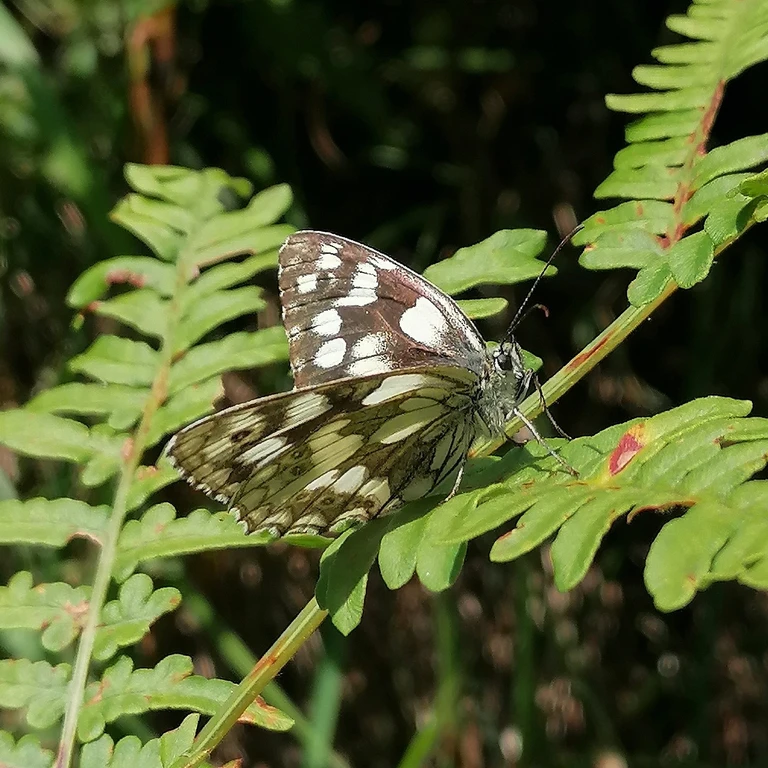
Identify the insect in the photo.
Melanargia galathea
